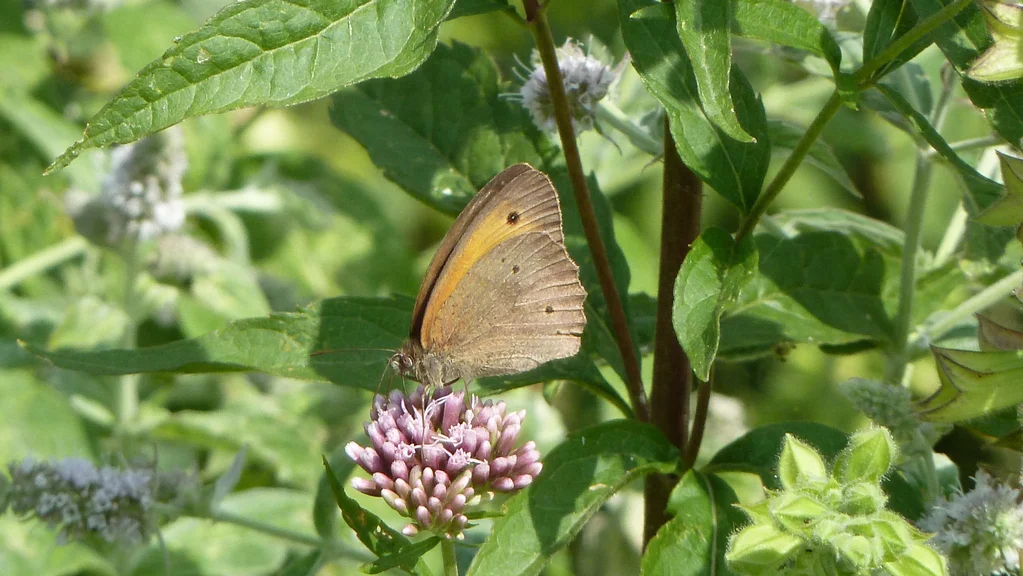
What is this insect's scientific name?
Maniola jurtina
